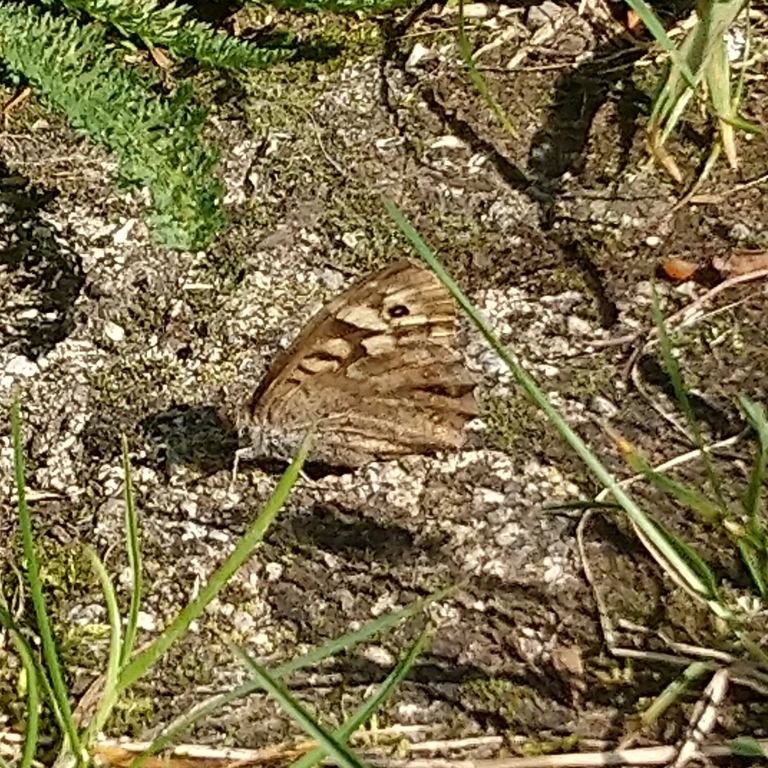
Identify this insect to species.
Pararge aegeria
